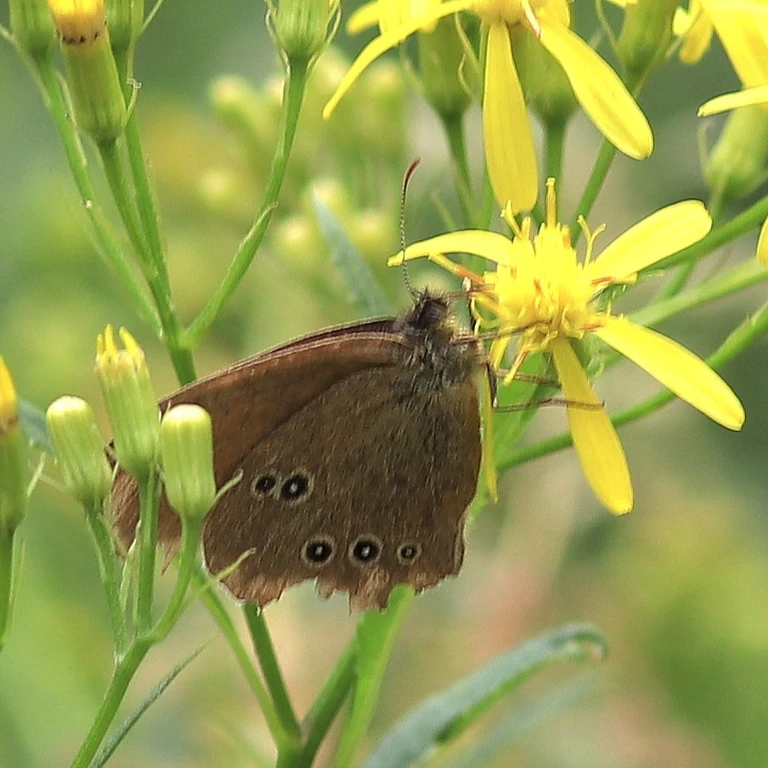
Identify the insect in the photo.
Aphantopus hyperantus
